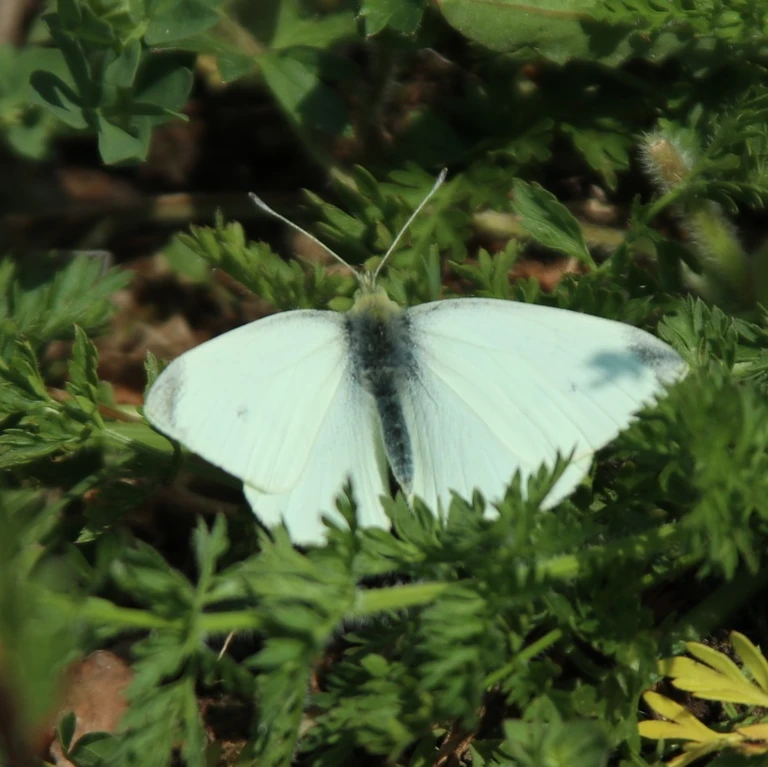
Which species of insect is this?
Pieris rapae
